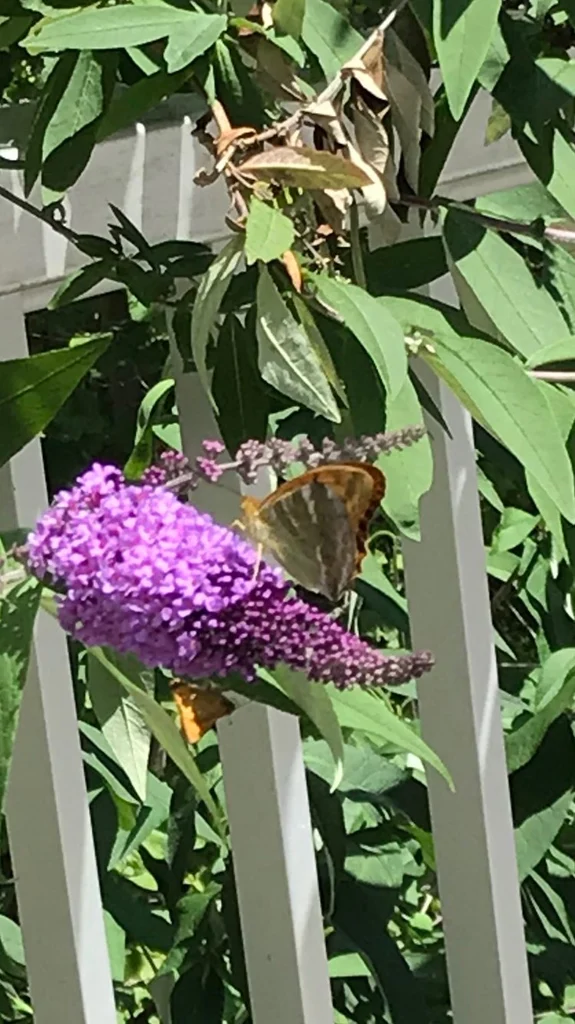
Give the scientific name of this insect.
Argynnis paphia
